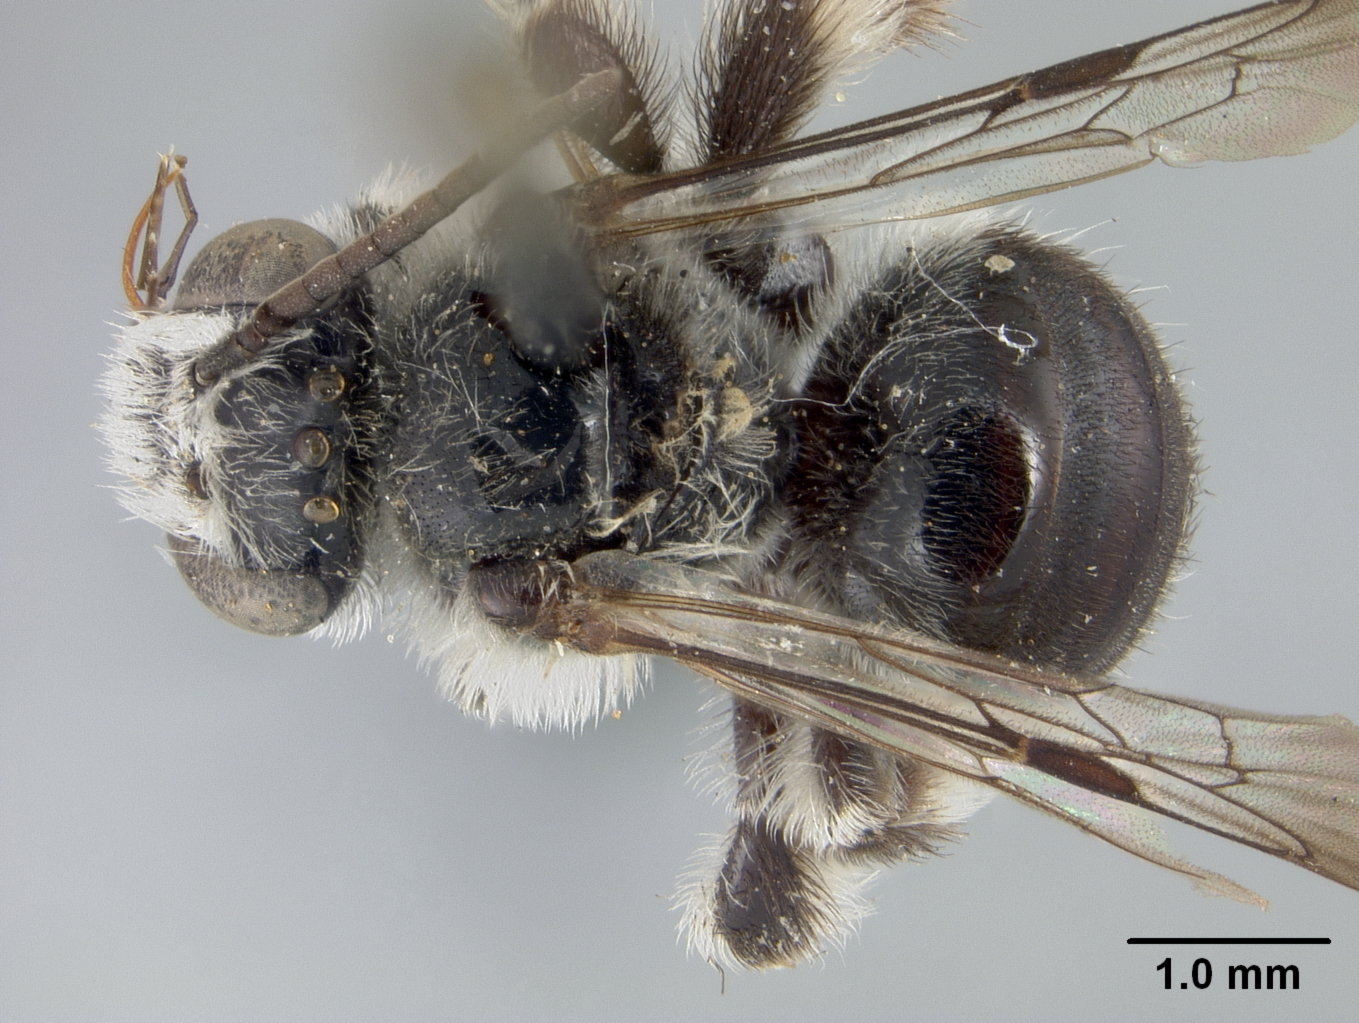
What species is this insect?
Exomalopsis morelosensis
